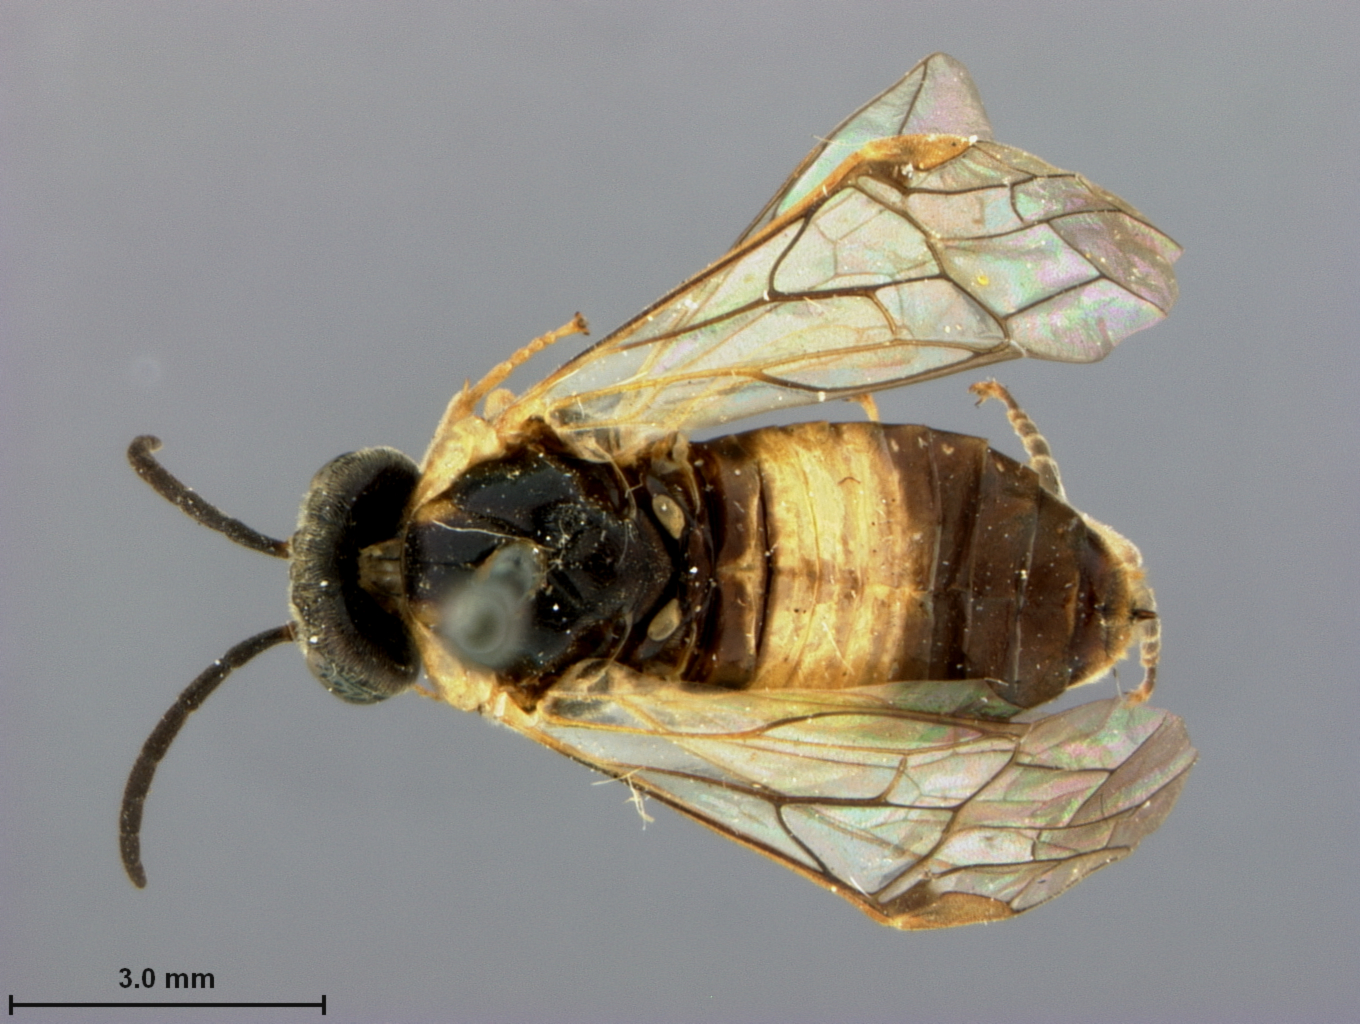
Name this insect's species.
Hemichroa phytophagica
